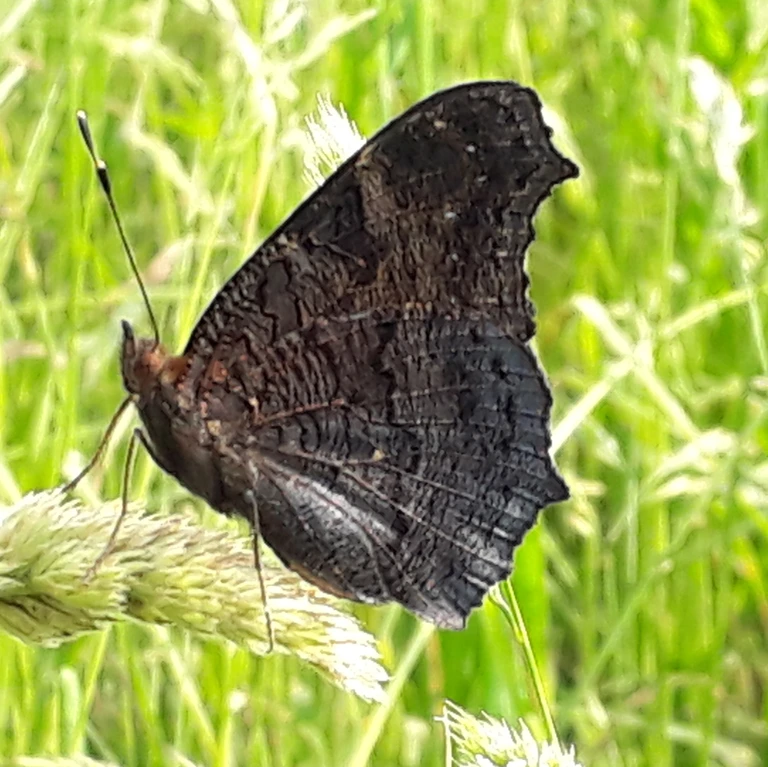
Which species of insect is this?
Aglais io
